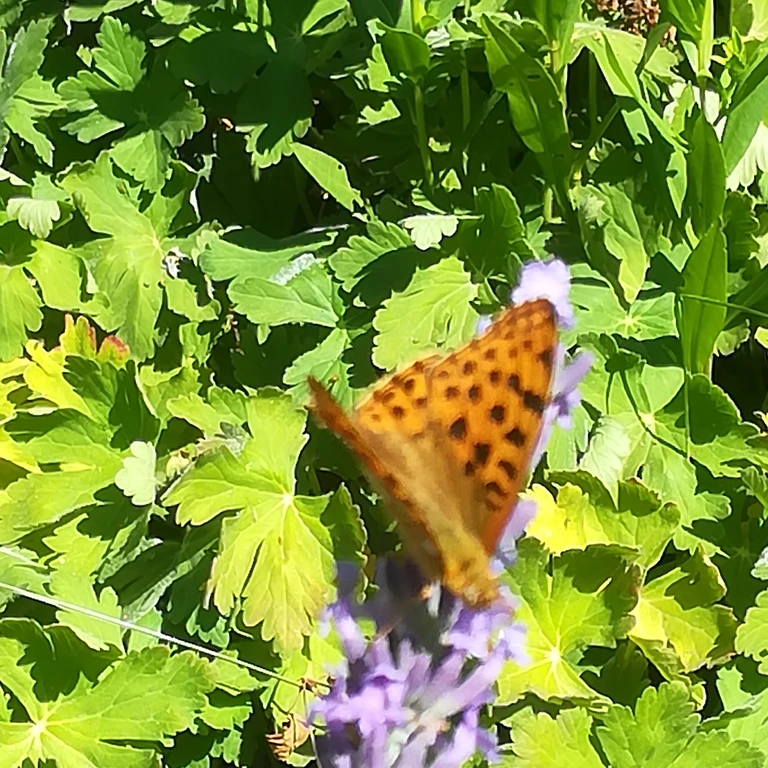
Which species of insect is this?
Issoria lathonia
